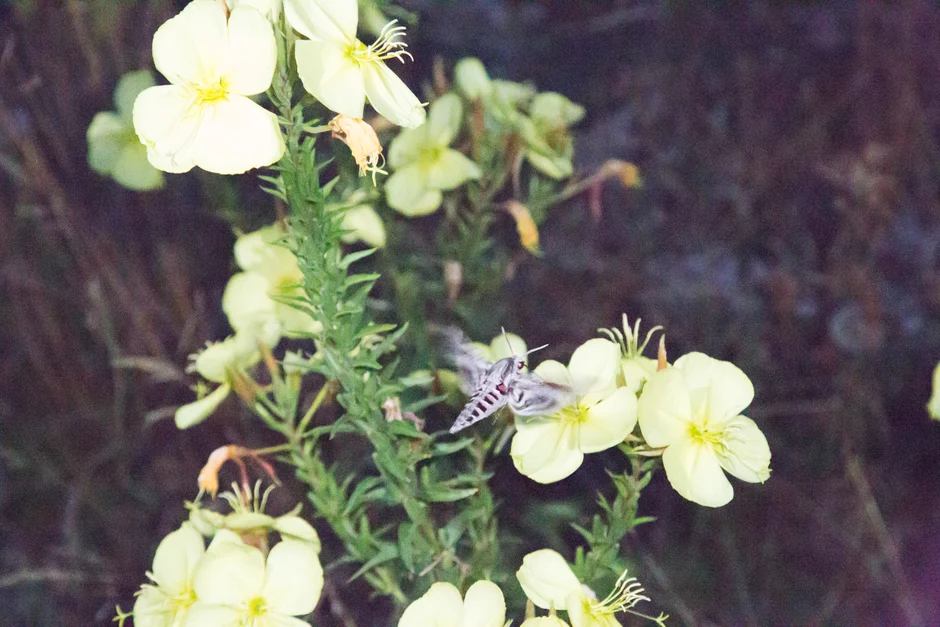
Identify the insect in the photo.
Agrius convolvuli
